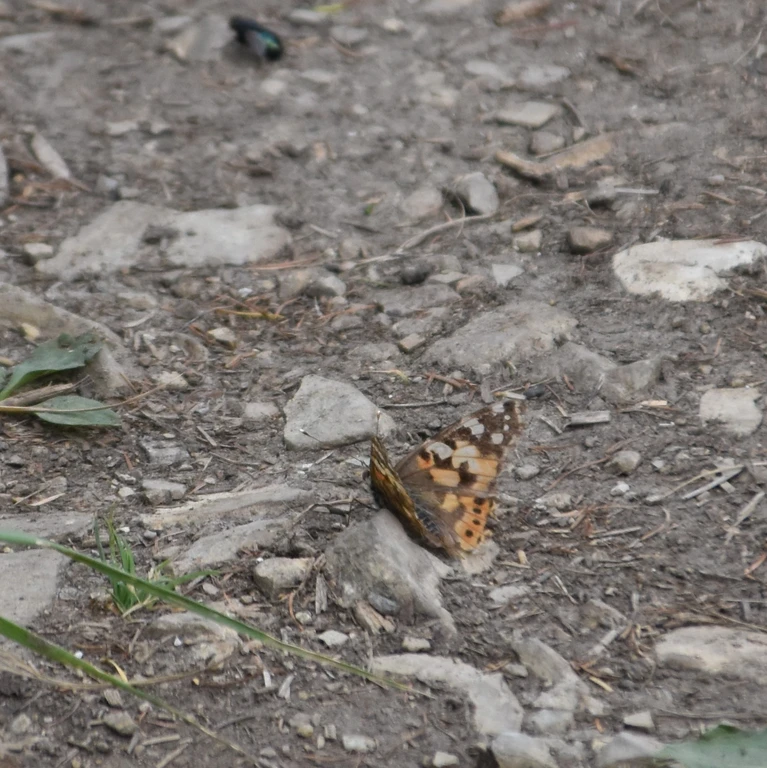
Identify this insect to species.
Vanessa cardui
